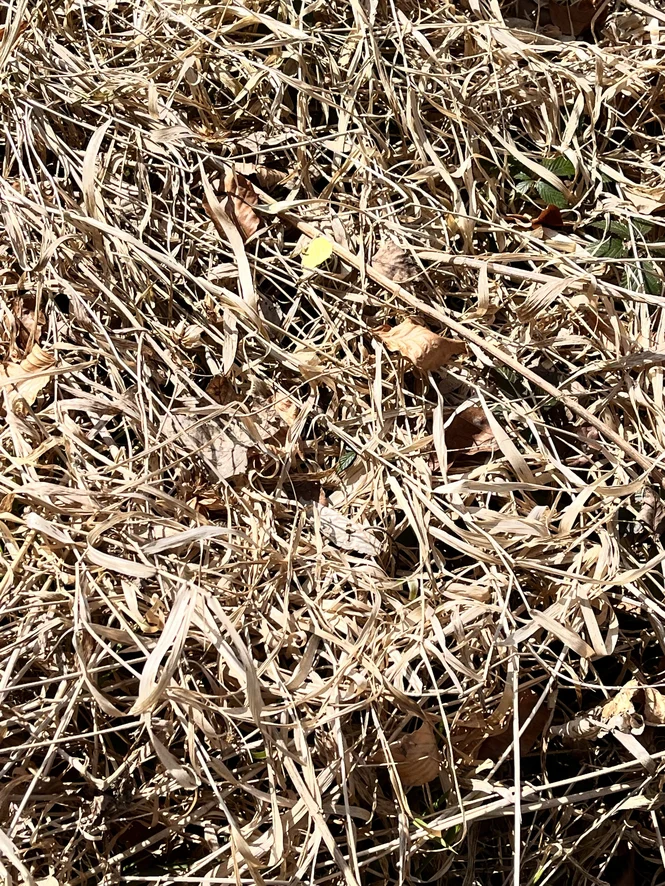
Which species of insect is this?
Gonepteryx rhamni
